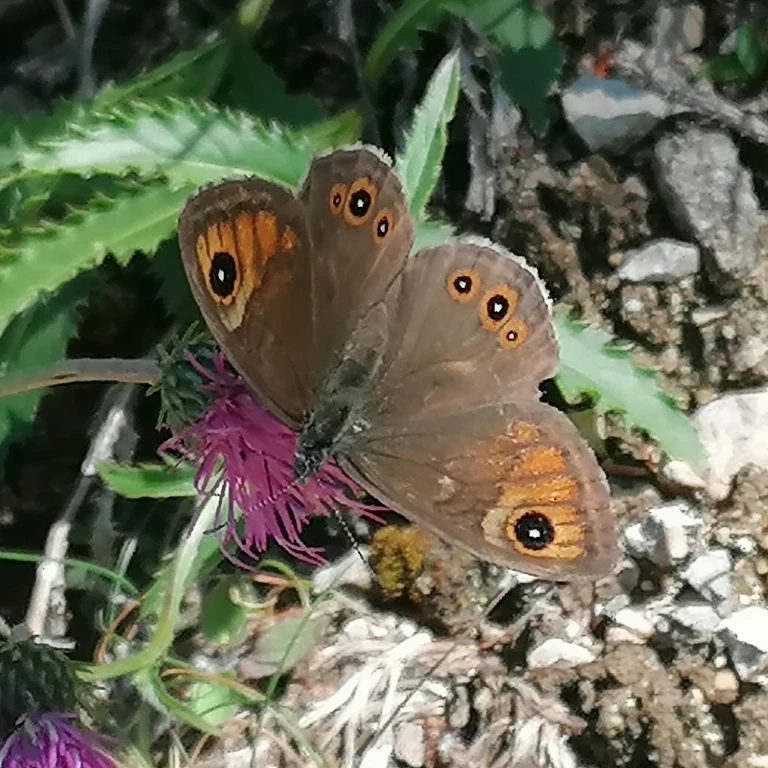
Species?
Lasiommata maera (also Pararge maera)
